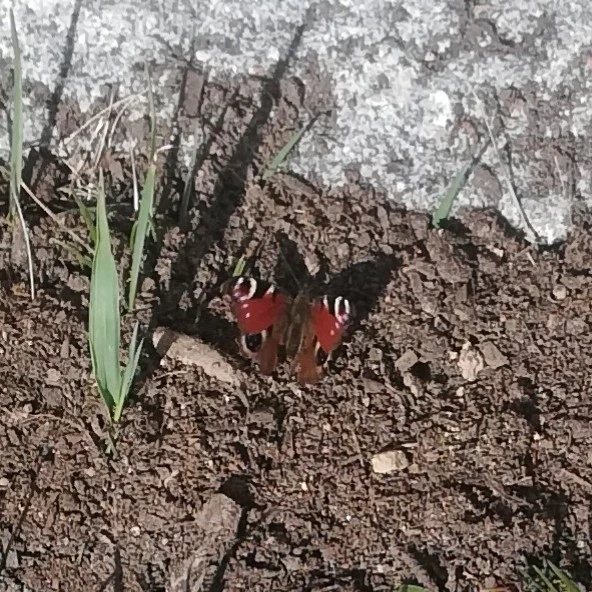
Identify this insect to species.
Aglais io
